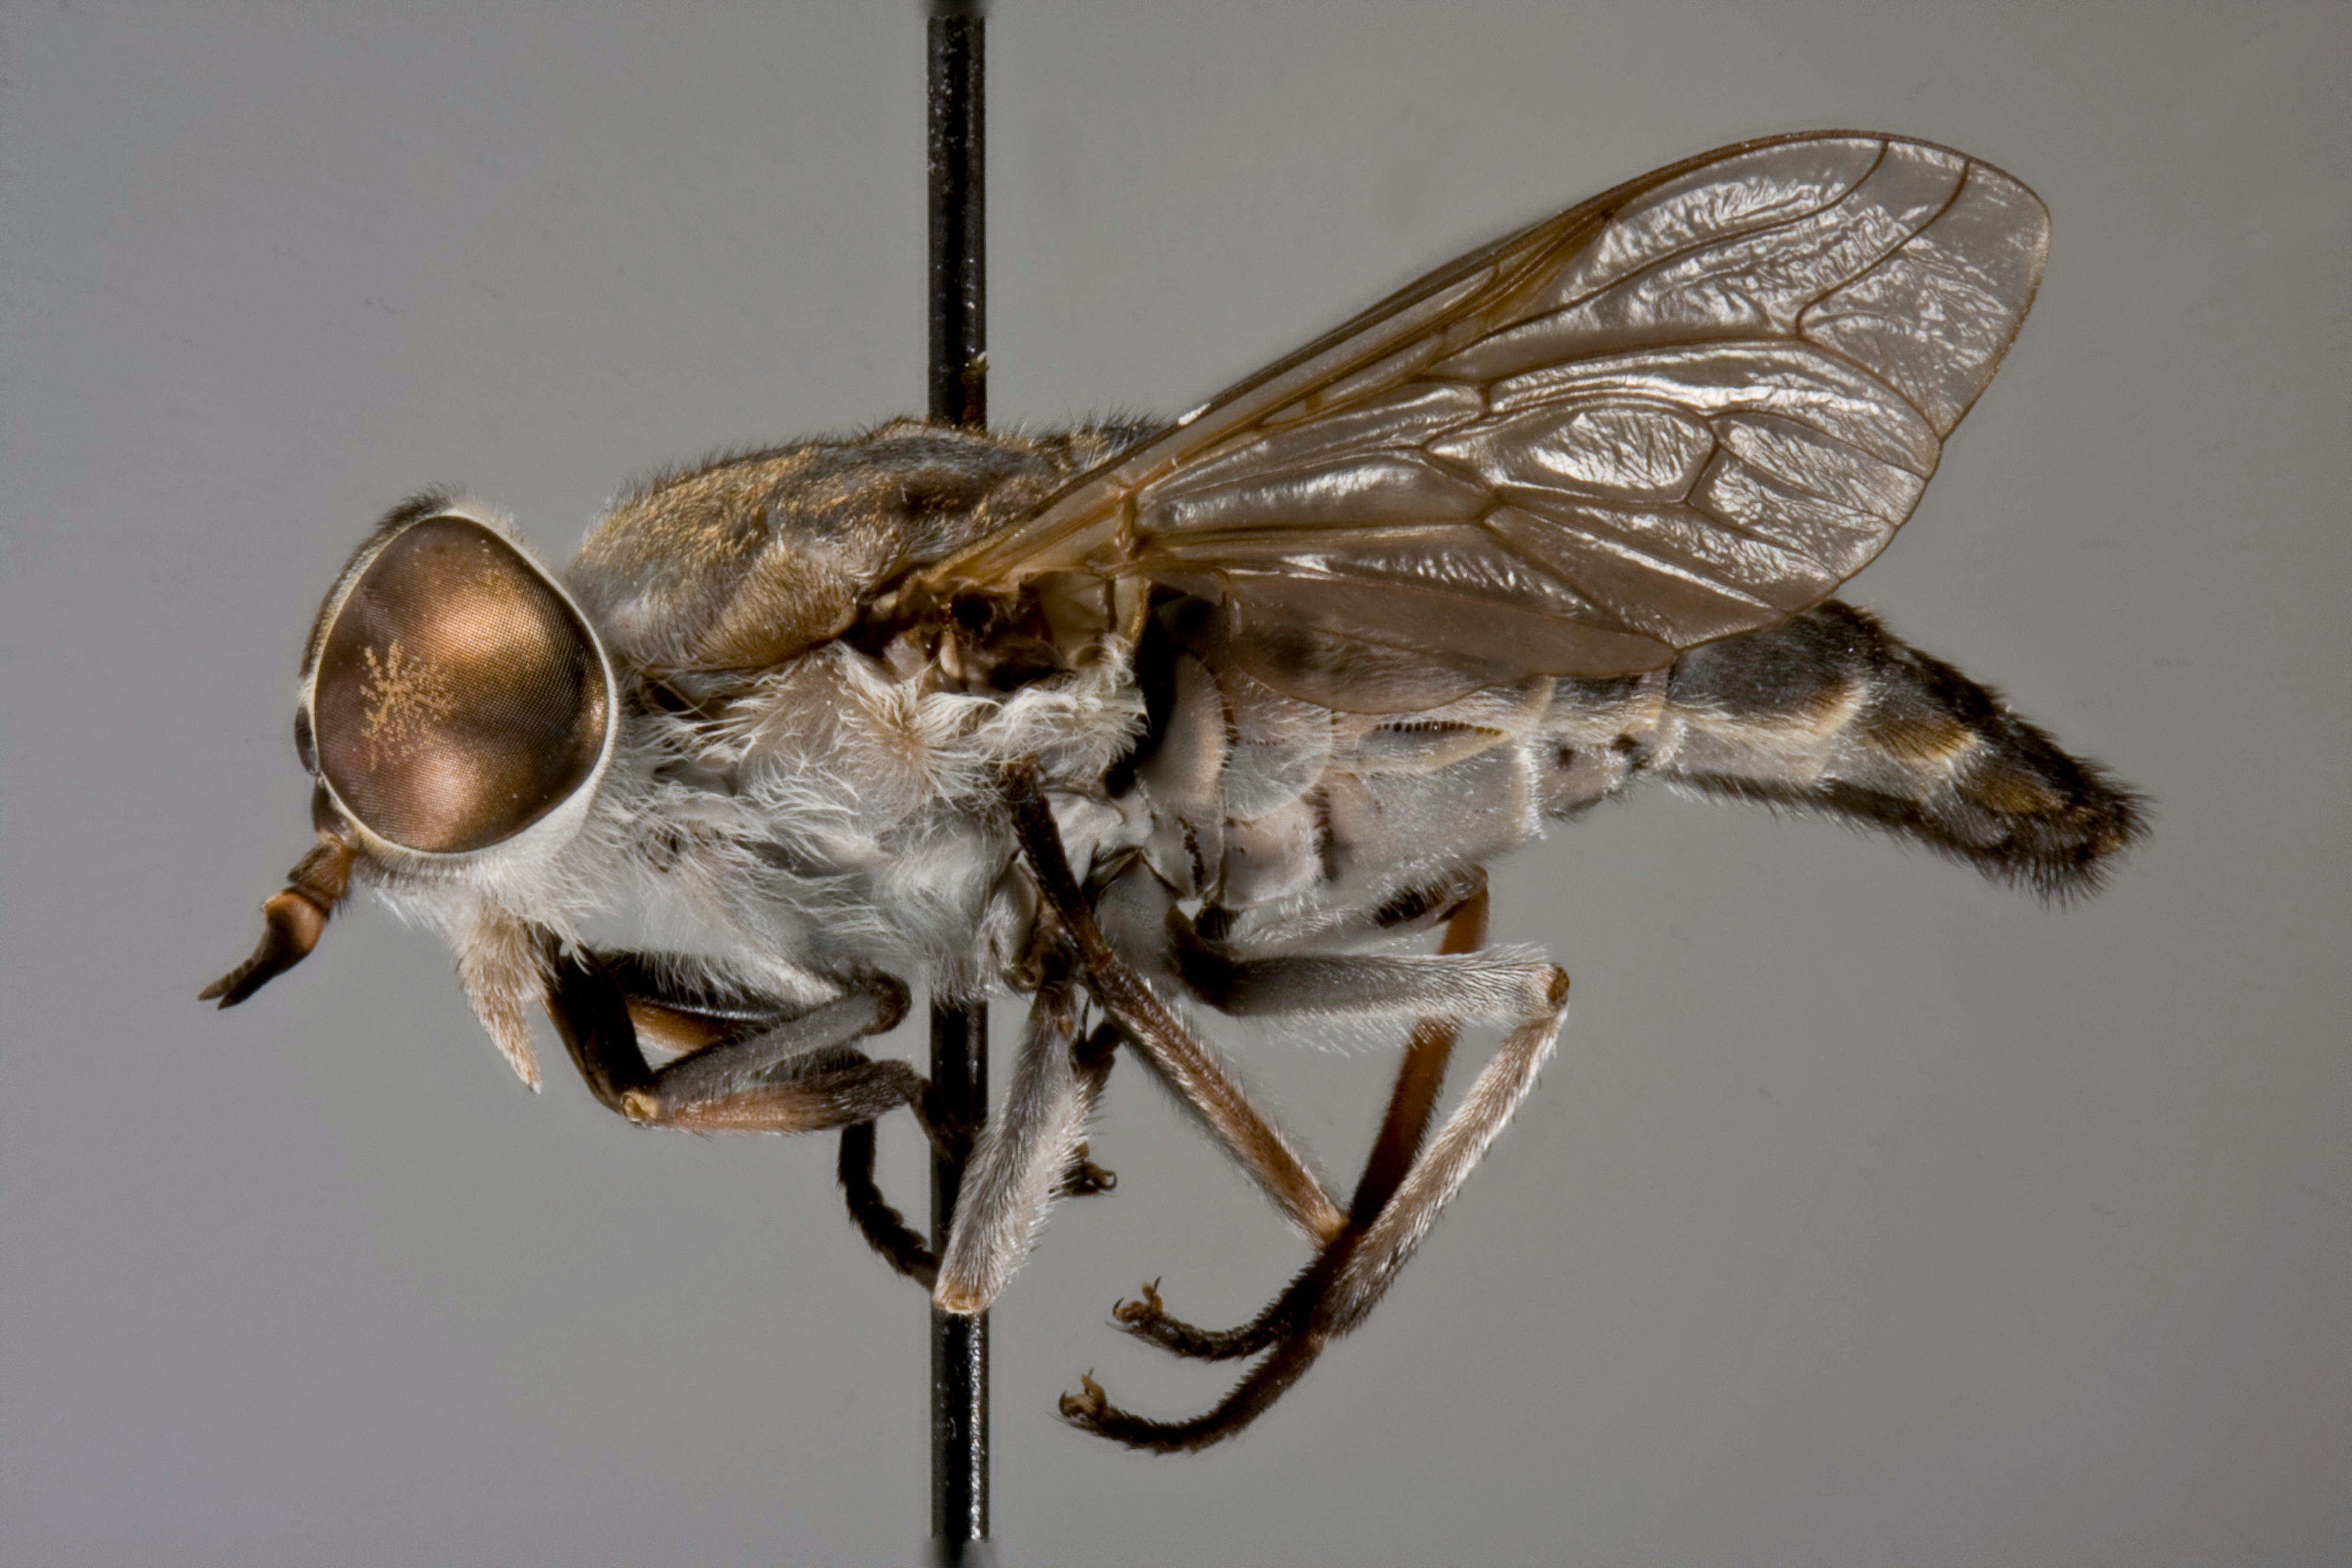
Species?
Tabanus caenosus
